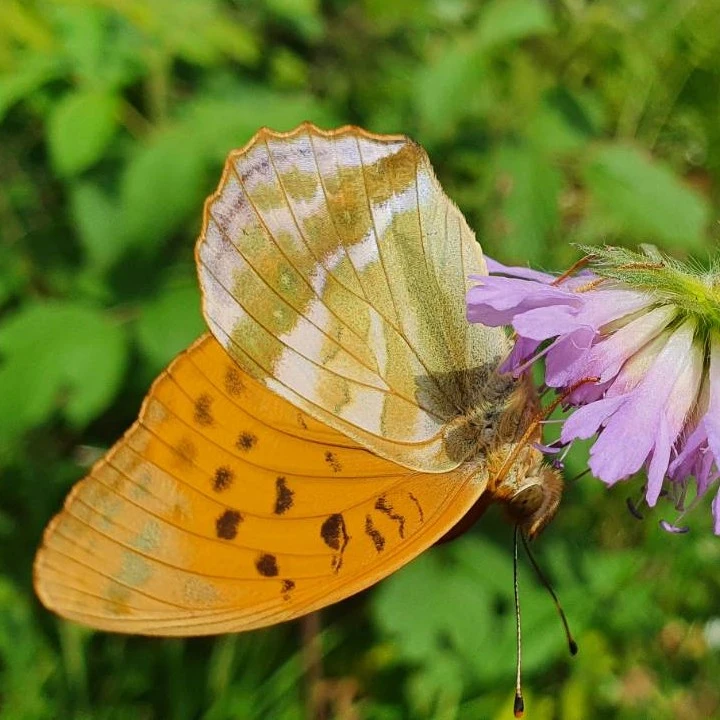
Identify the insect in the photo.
Argynnis paphia
